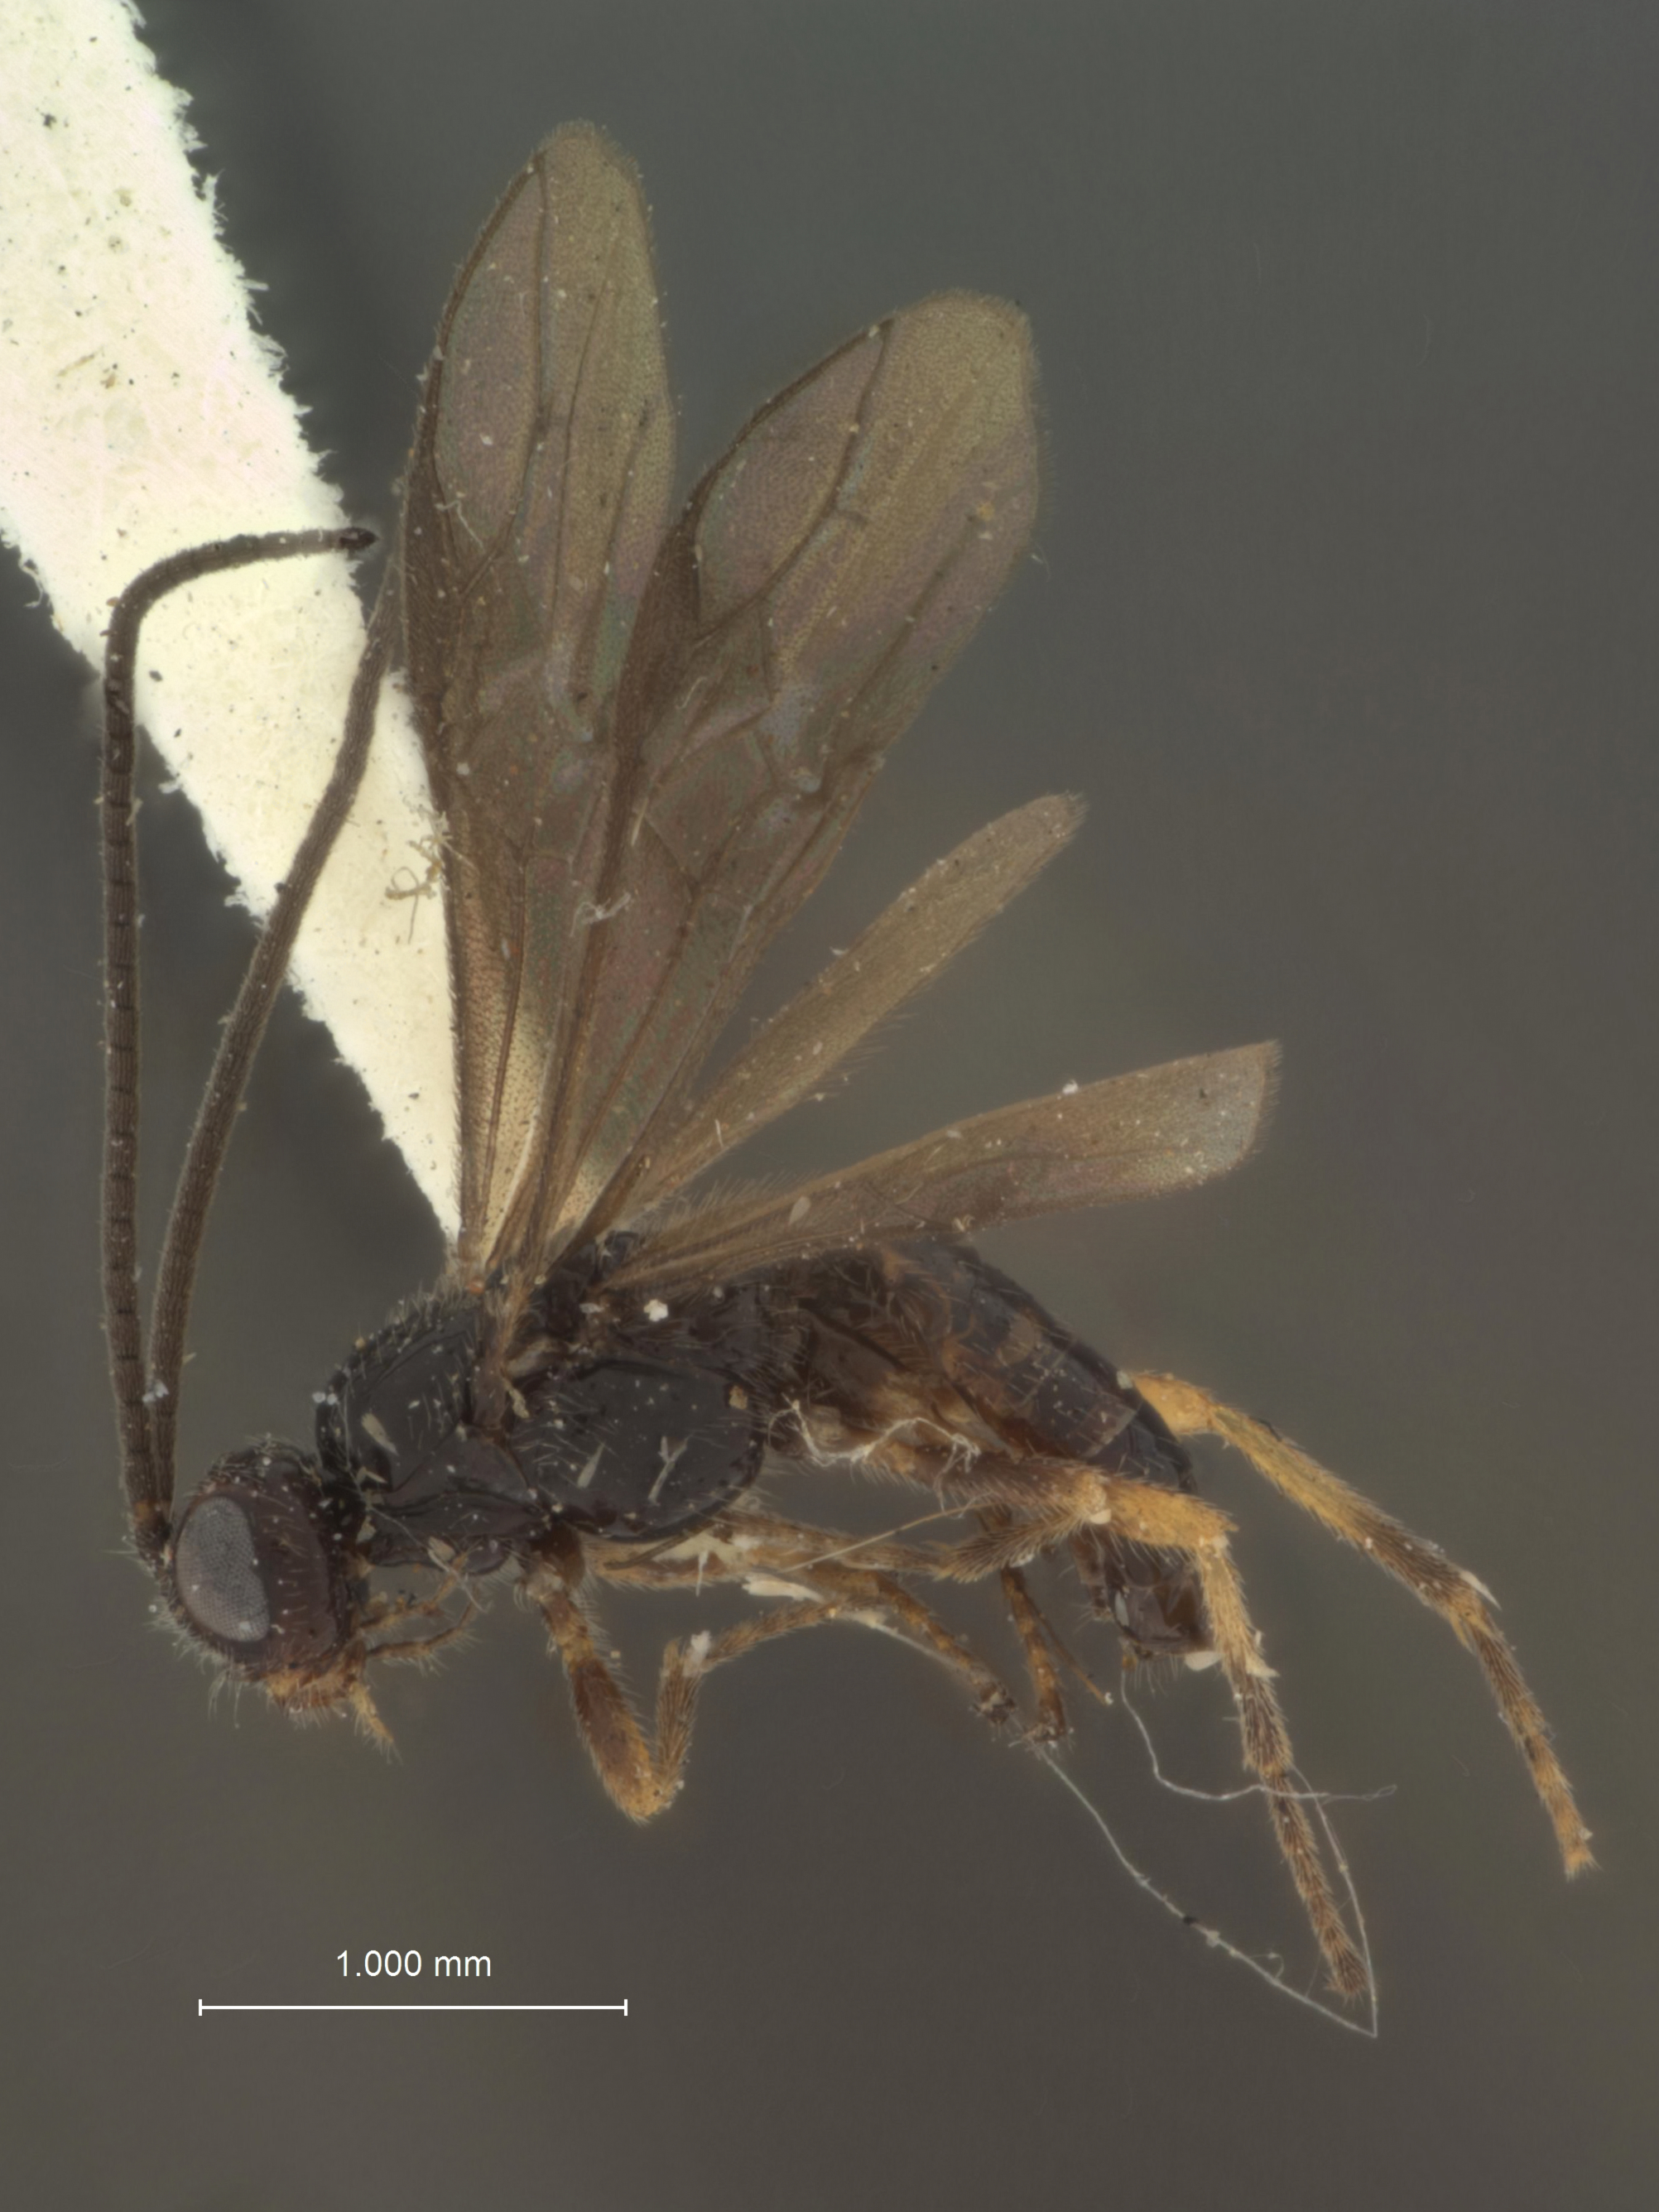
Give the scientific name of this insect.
Microbracon wawequa
